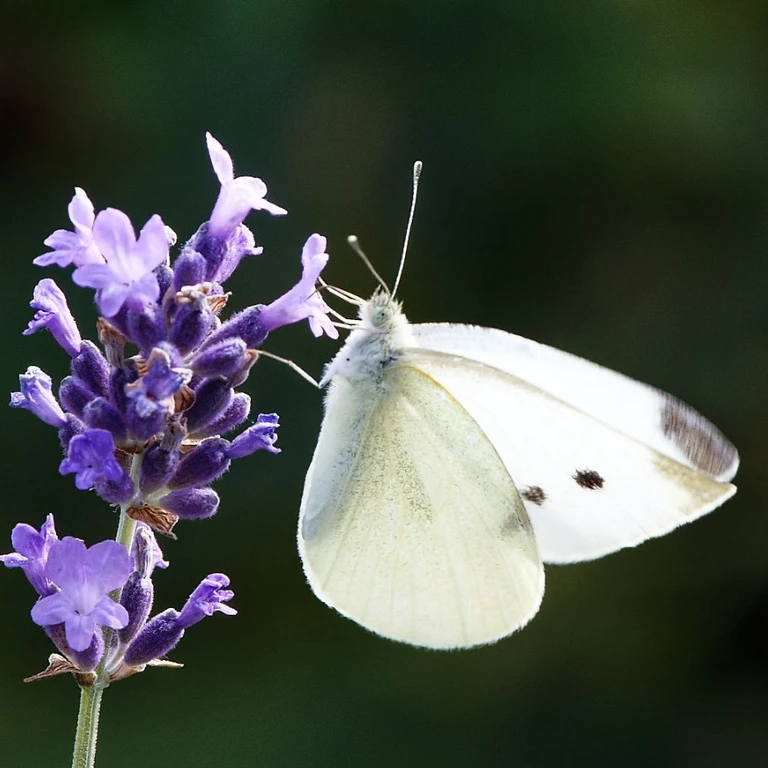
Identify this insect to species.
Pieris rapae
